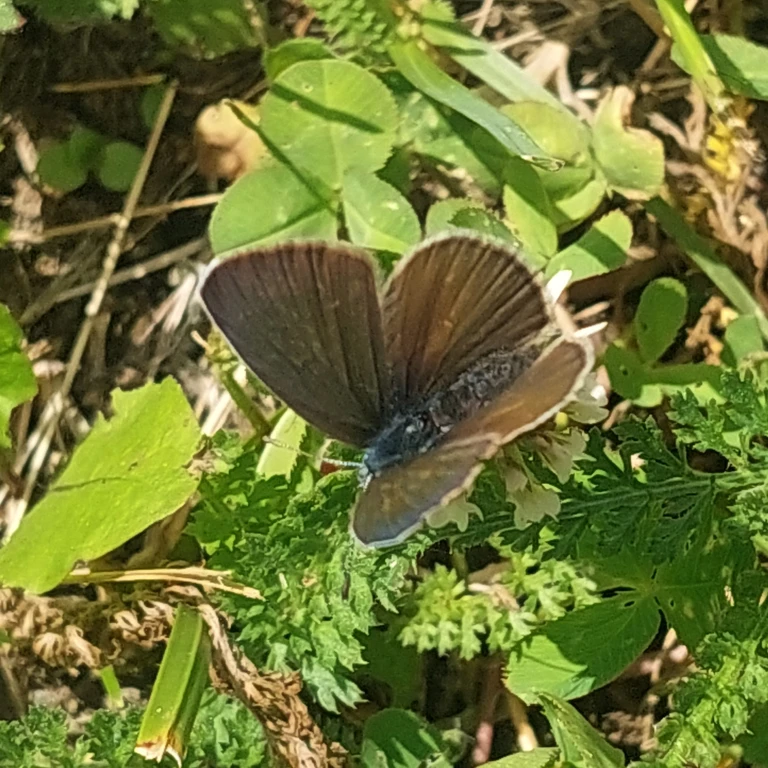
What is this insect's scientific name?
Cyaniris semiargus
